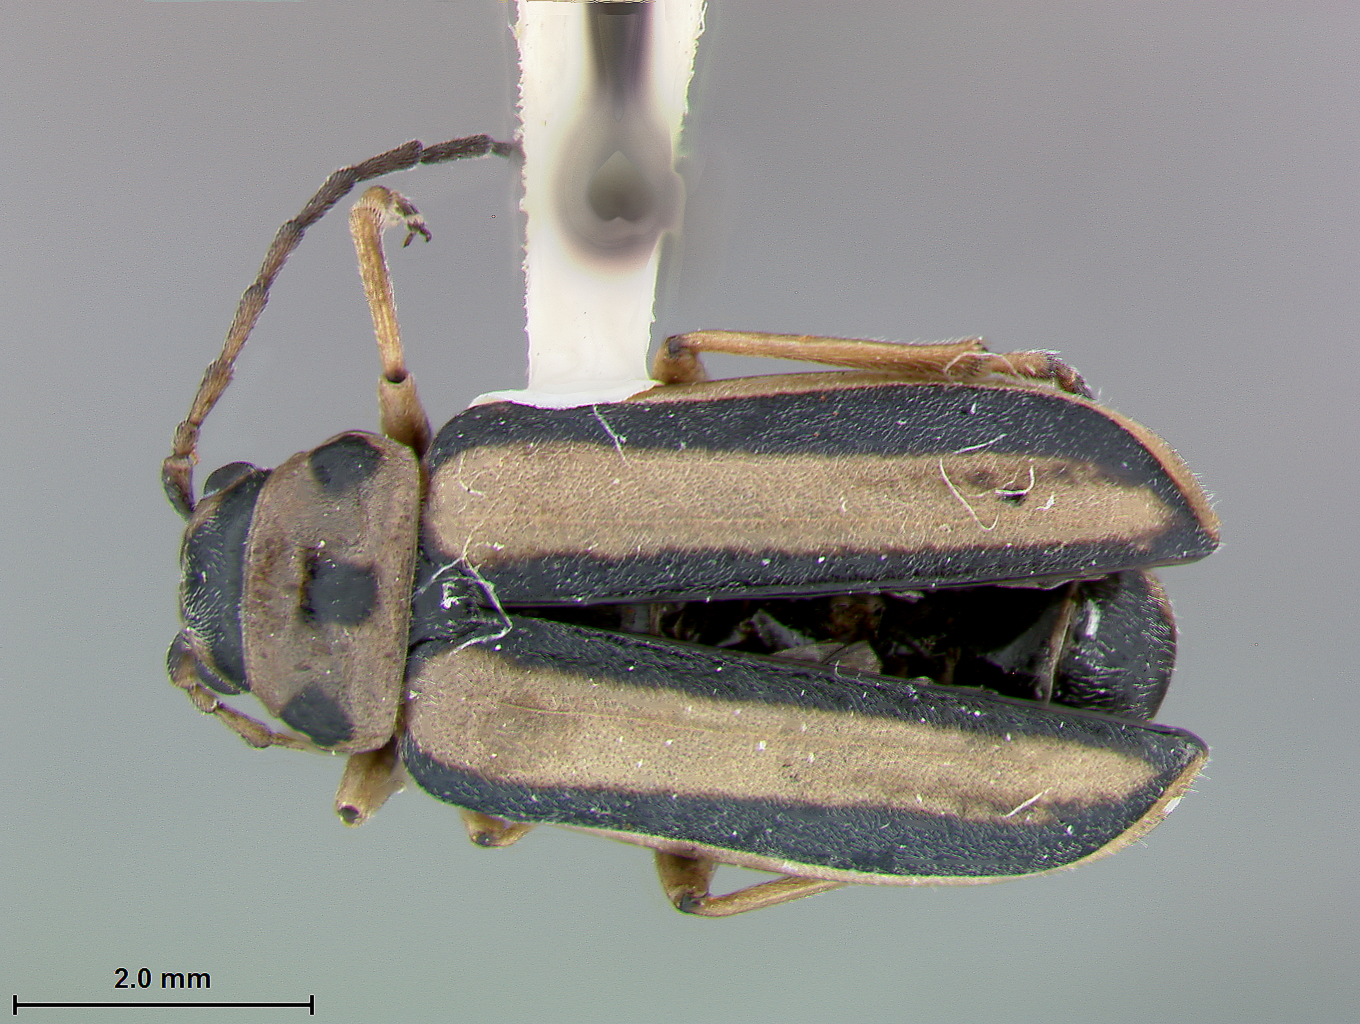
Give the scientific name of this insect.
Trirhabda nigriventris
